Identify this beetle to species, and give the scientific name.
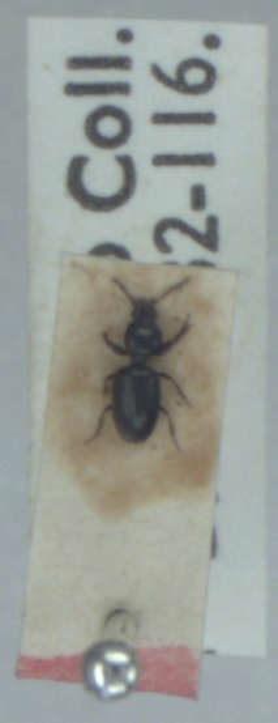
Dyschirius aeneus
